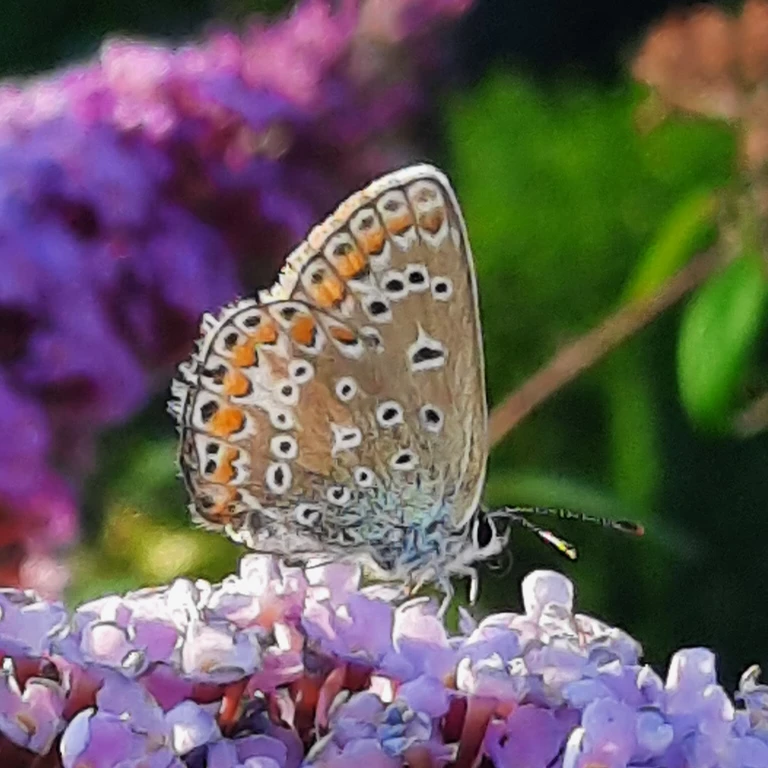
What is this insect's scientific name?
Polyommatus icarus
